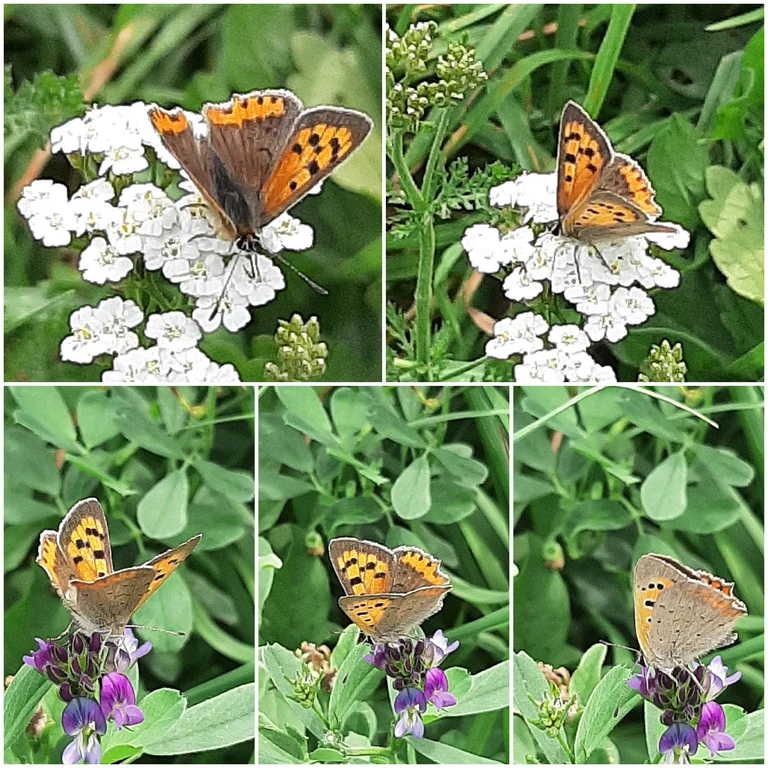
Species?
Lycaena phlaeas
